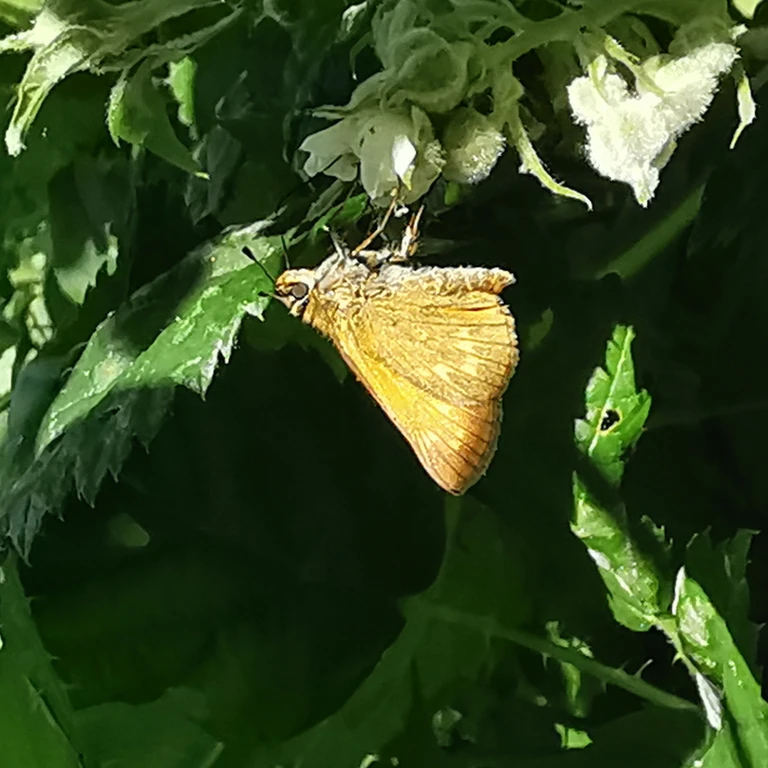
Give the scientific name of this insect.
Ochlodes sylvanus (also Ochlodes venata)
